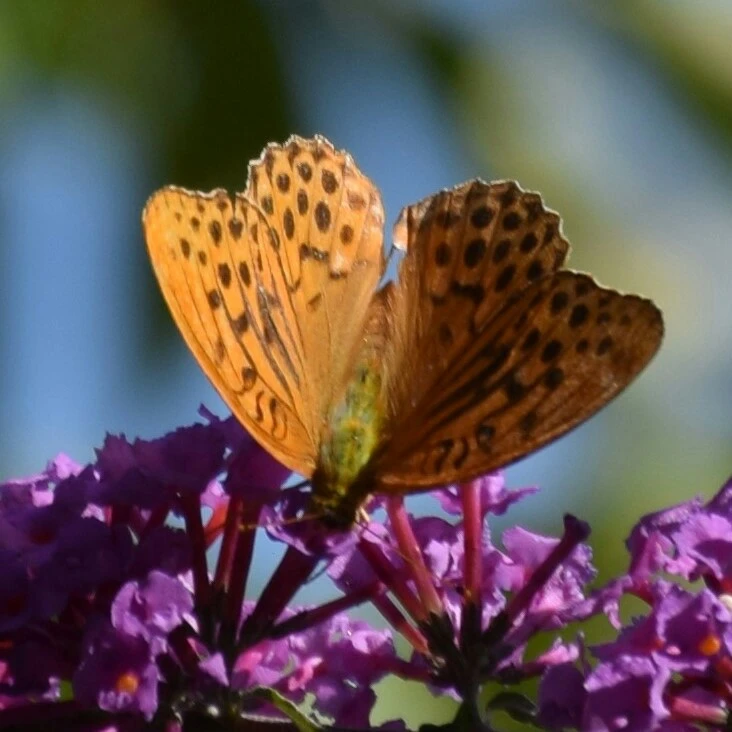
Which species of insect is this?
Argynnis paphia
